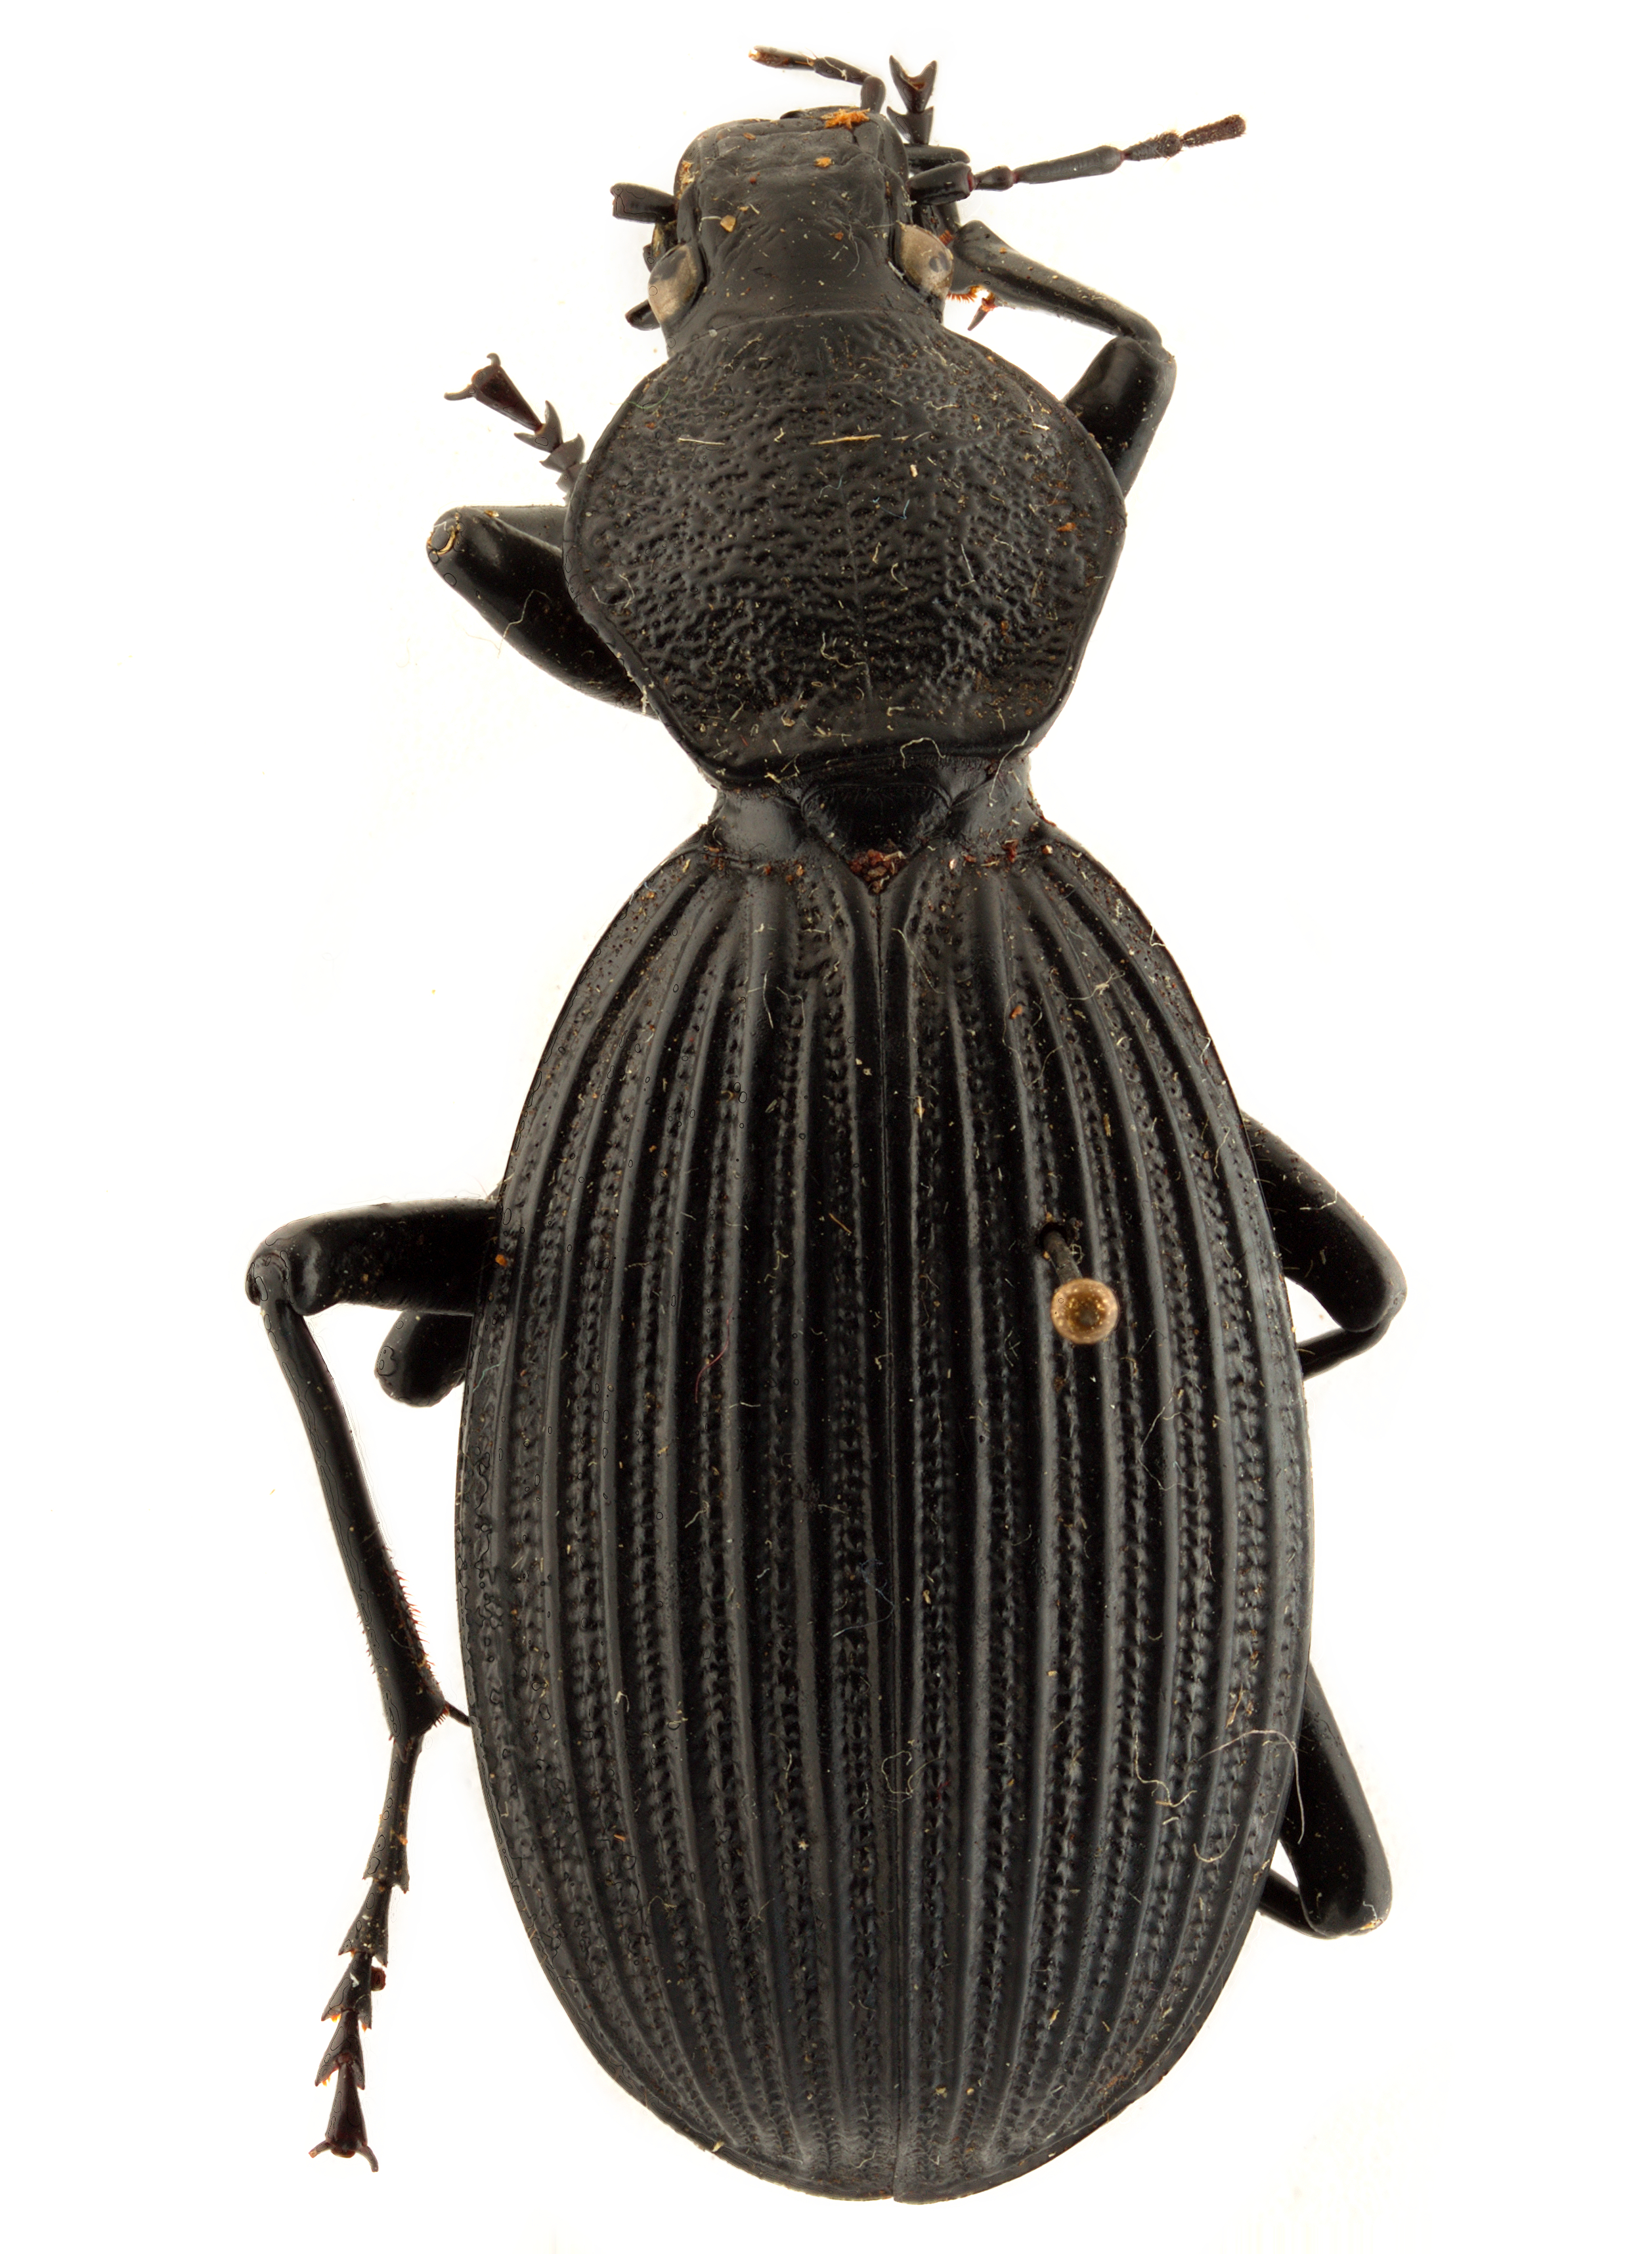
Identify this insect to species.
Tefflus meyerlei
